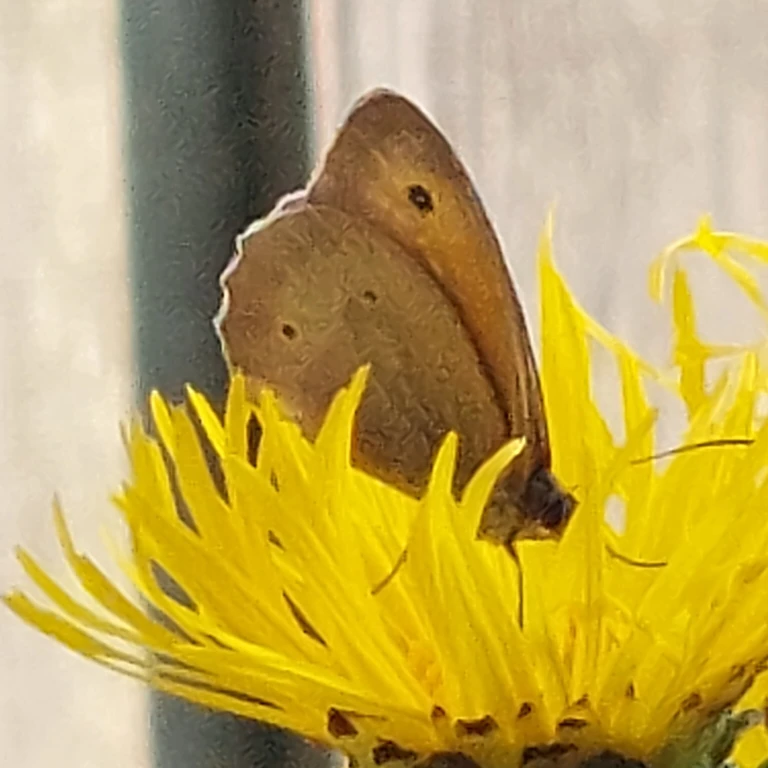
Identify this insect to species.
Maniola jurtina
